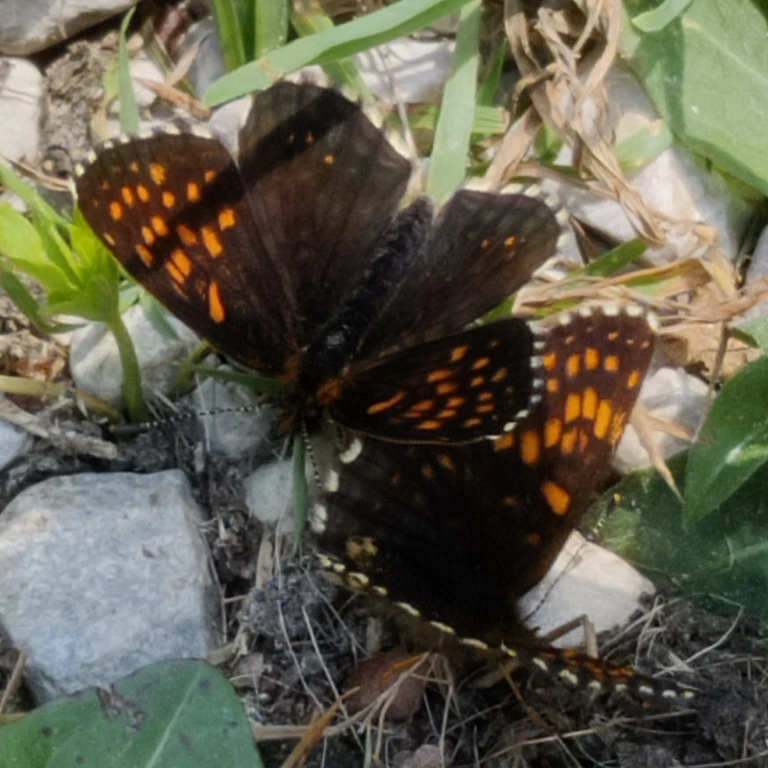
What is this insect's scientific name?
Melitaea diamina
